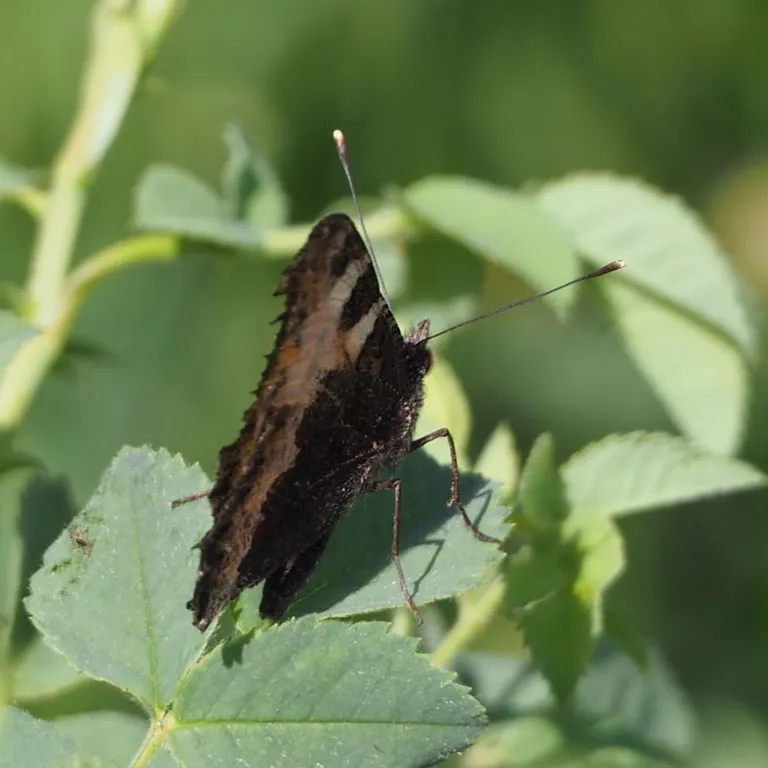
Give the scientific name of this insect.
Aglais urticae
